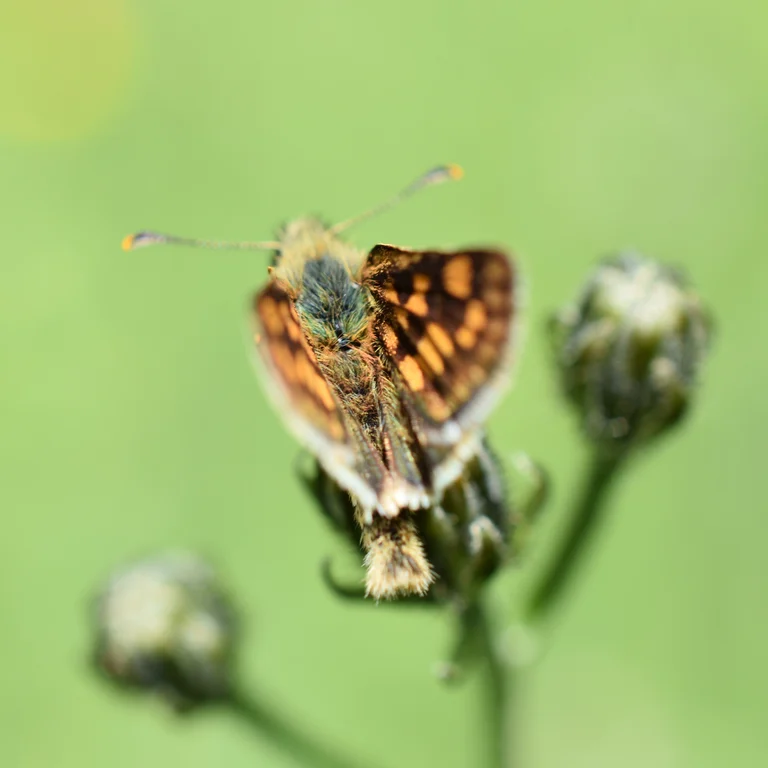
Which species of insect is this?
Carterocephalus palaemon
